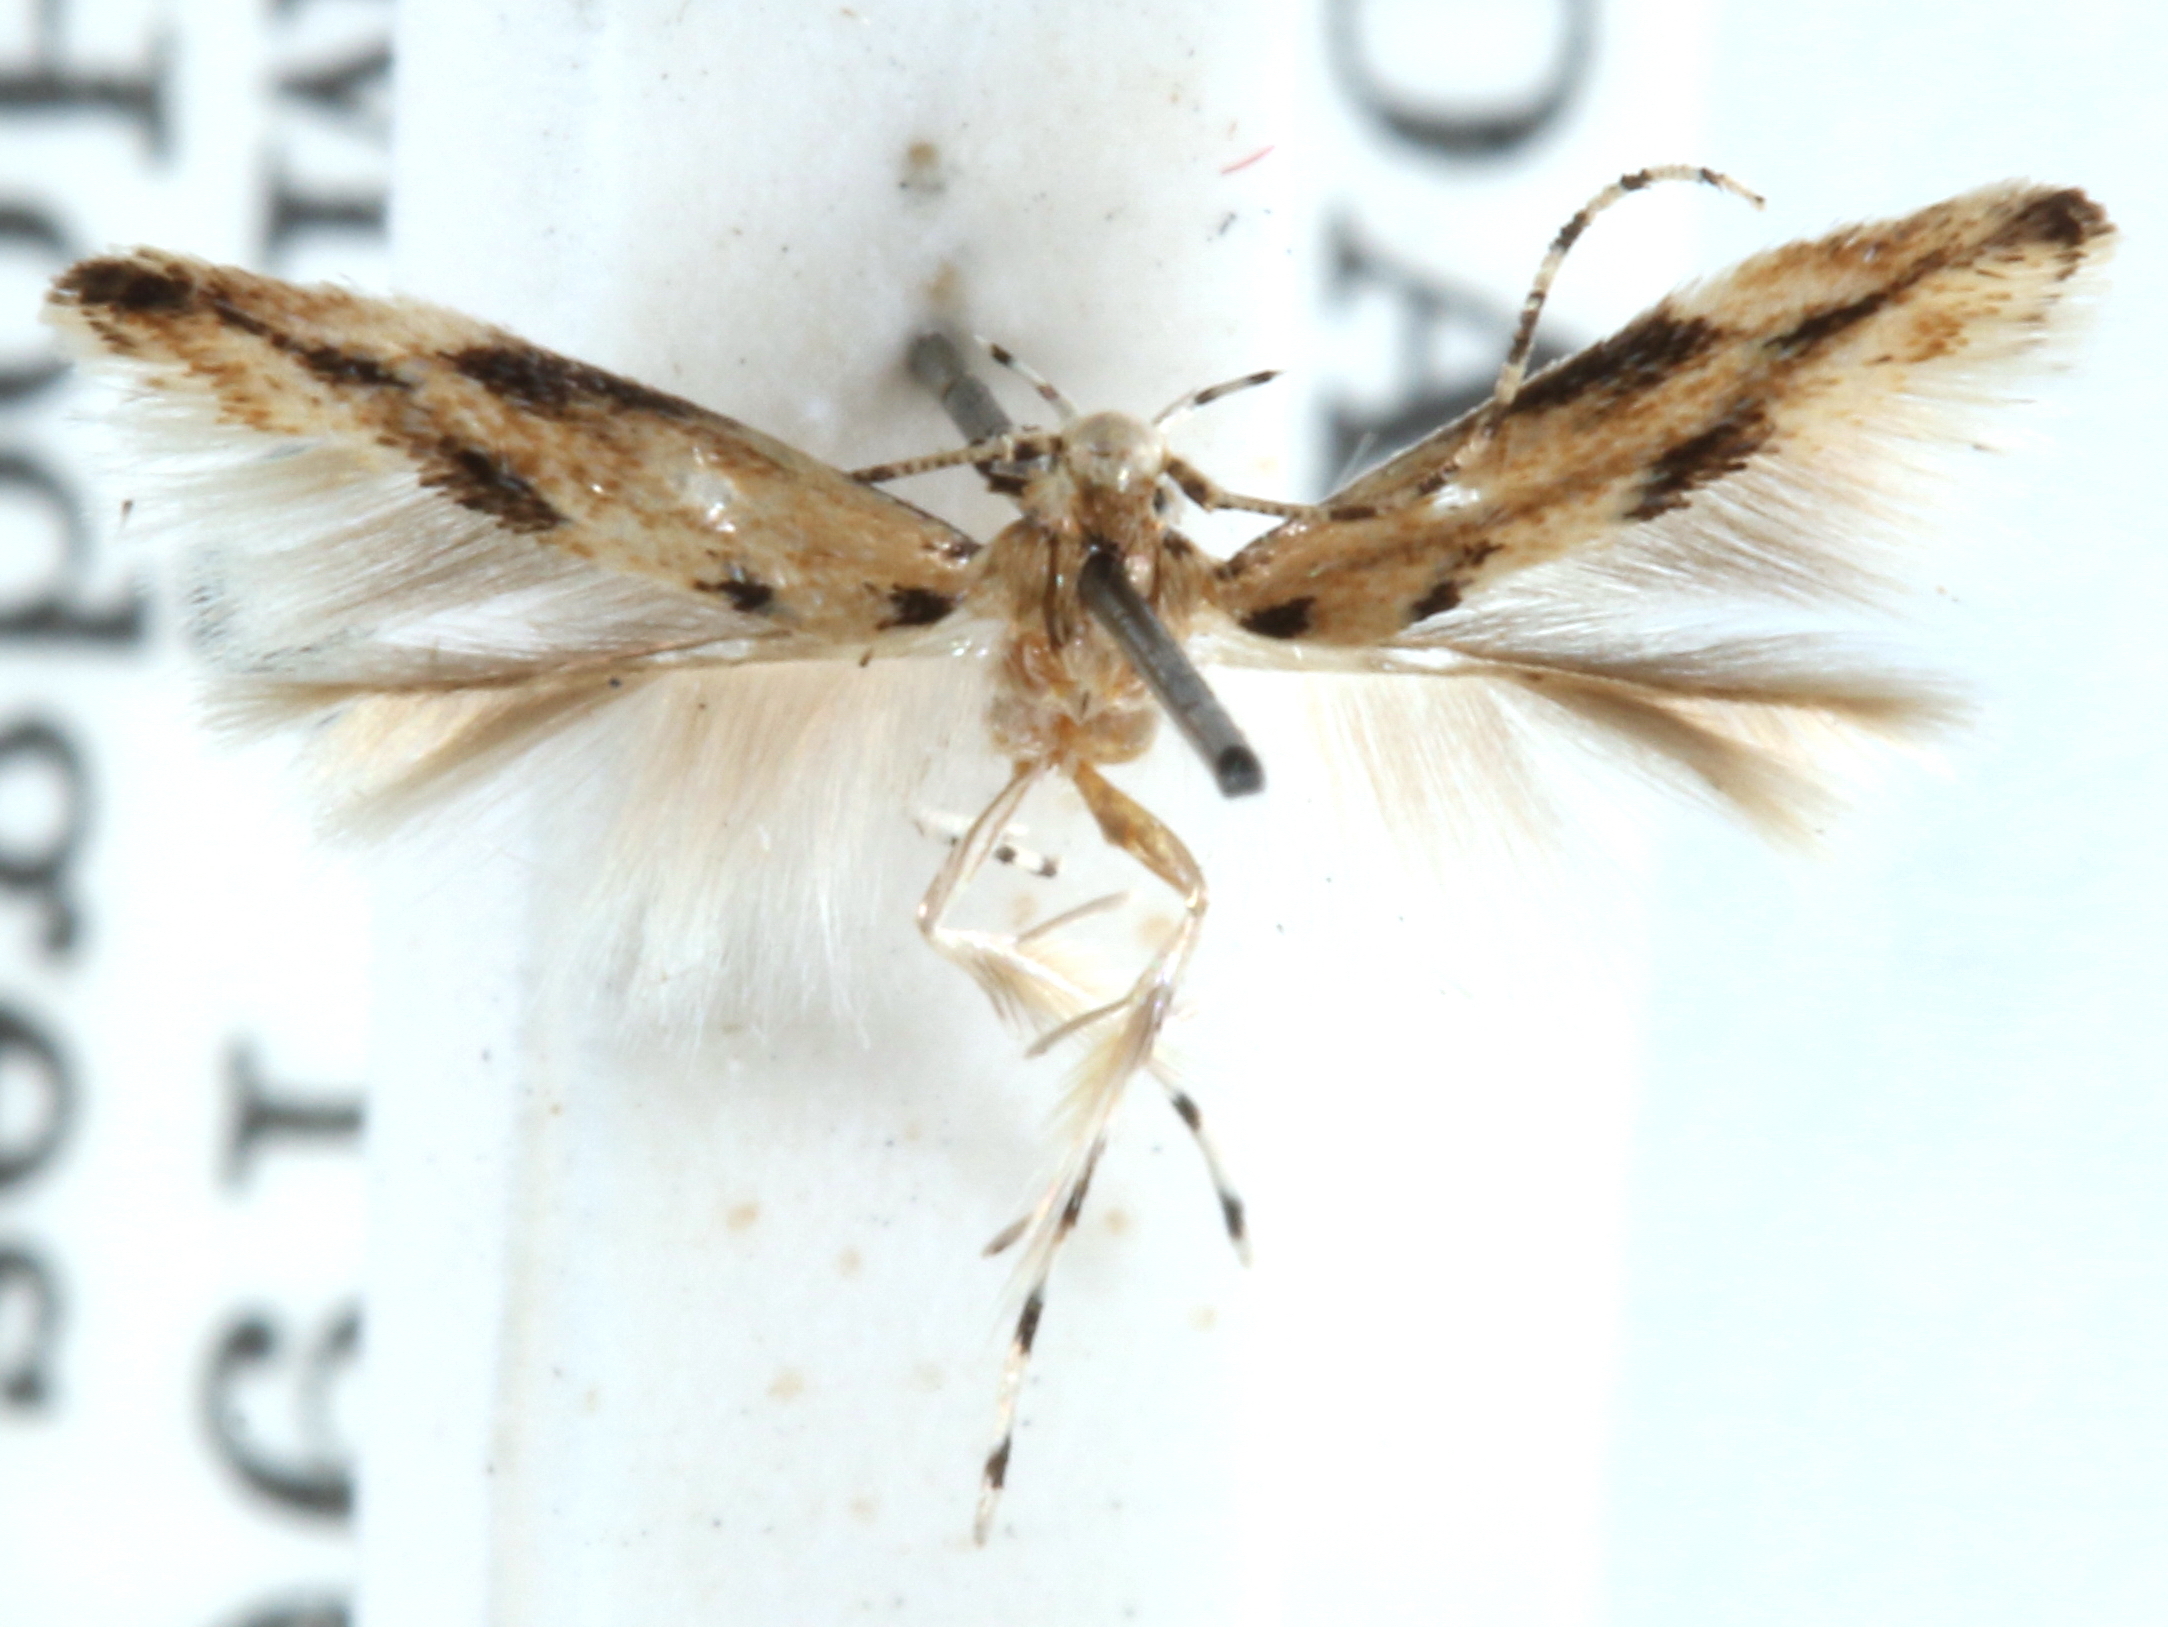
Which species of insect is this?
Melanocinclis vibex
